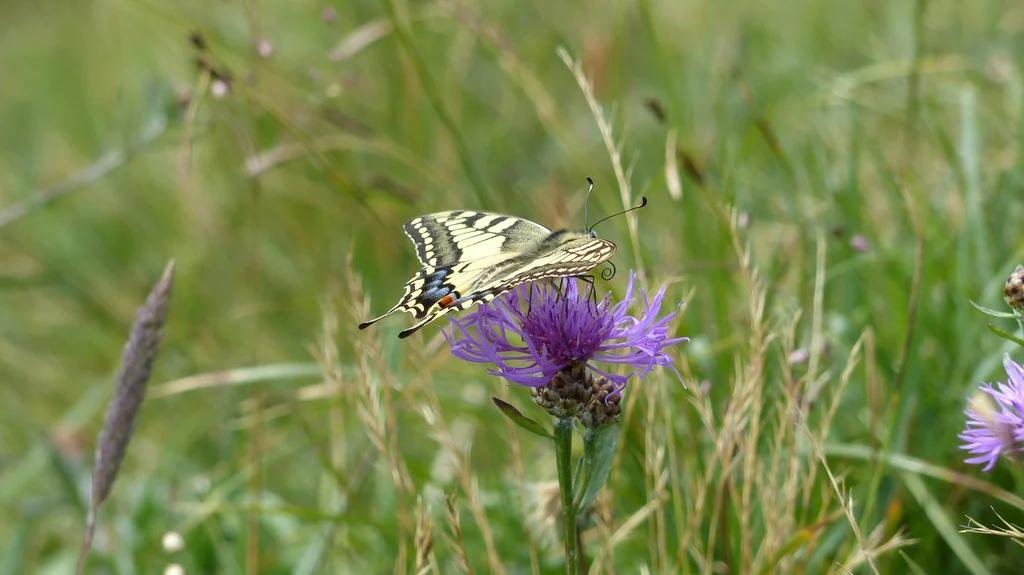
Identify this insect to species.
Papilio machaon
